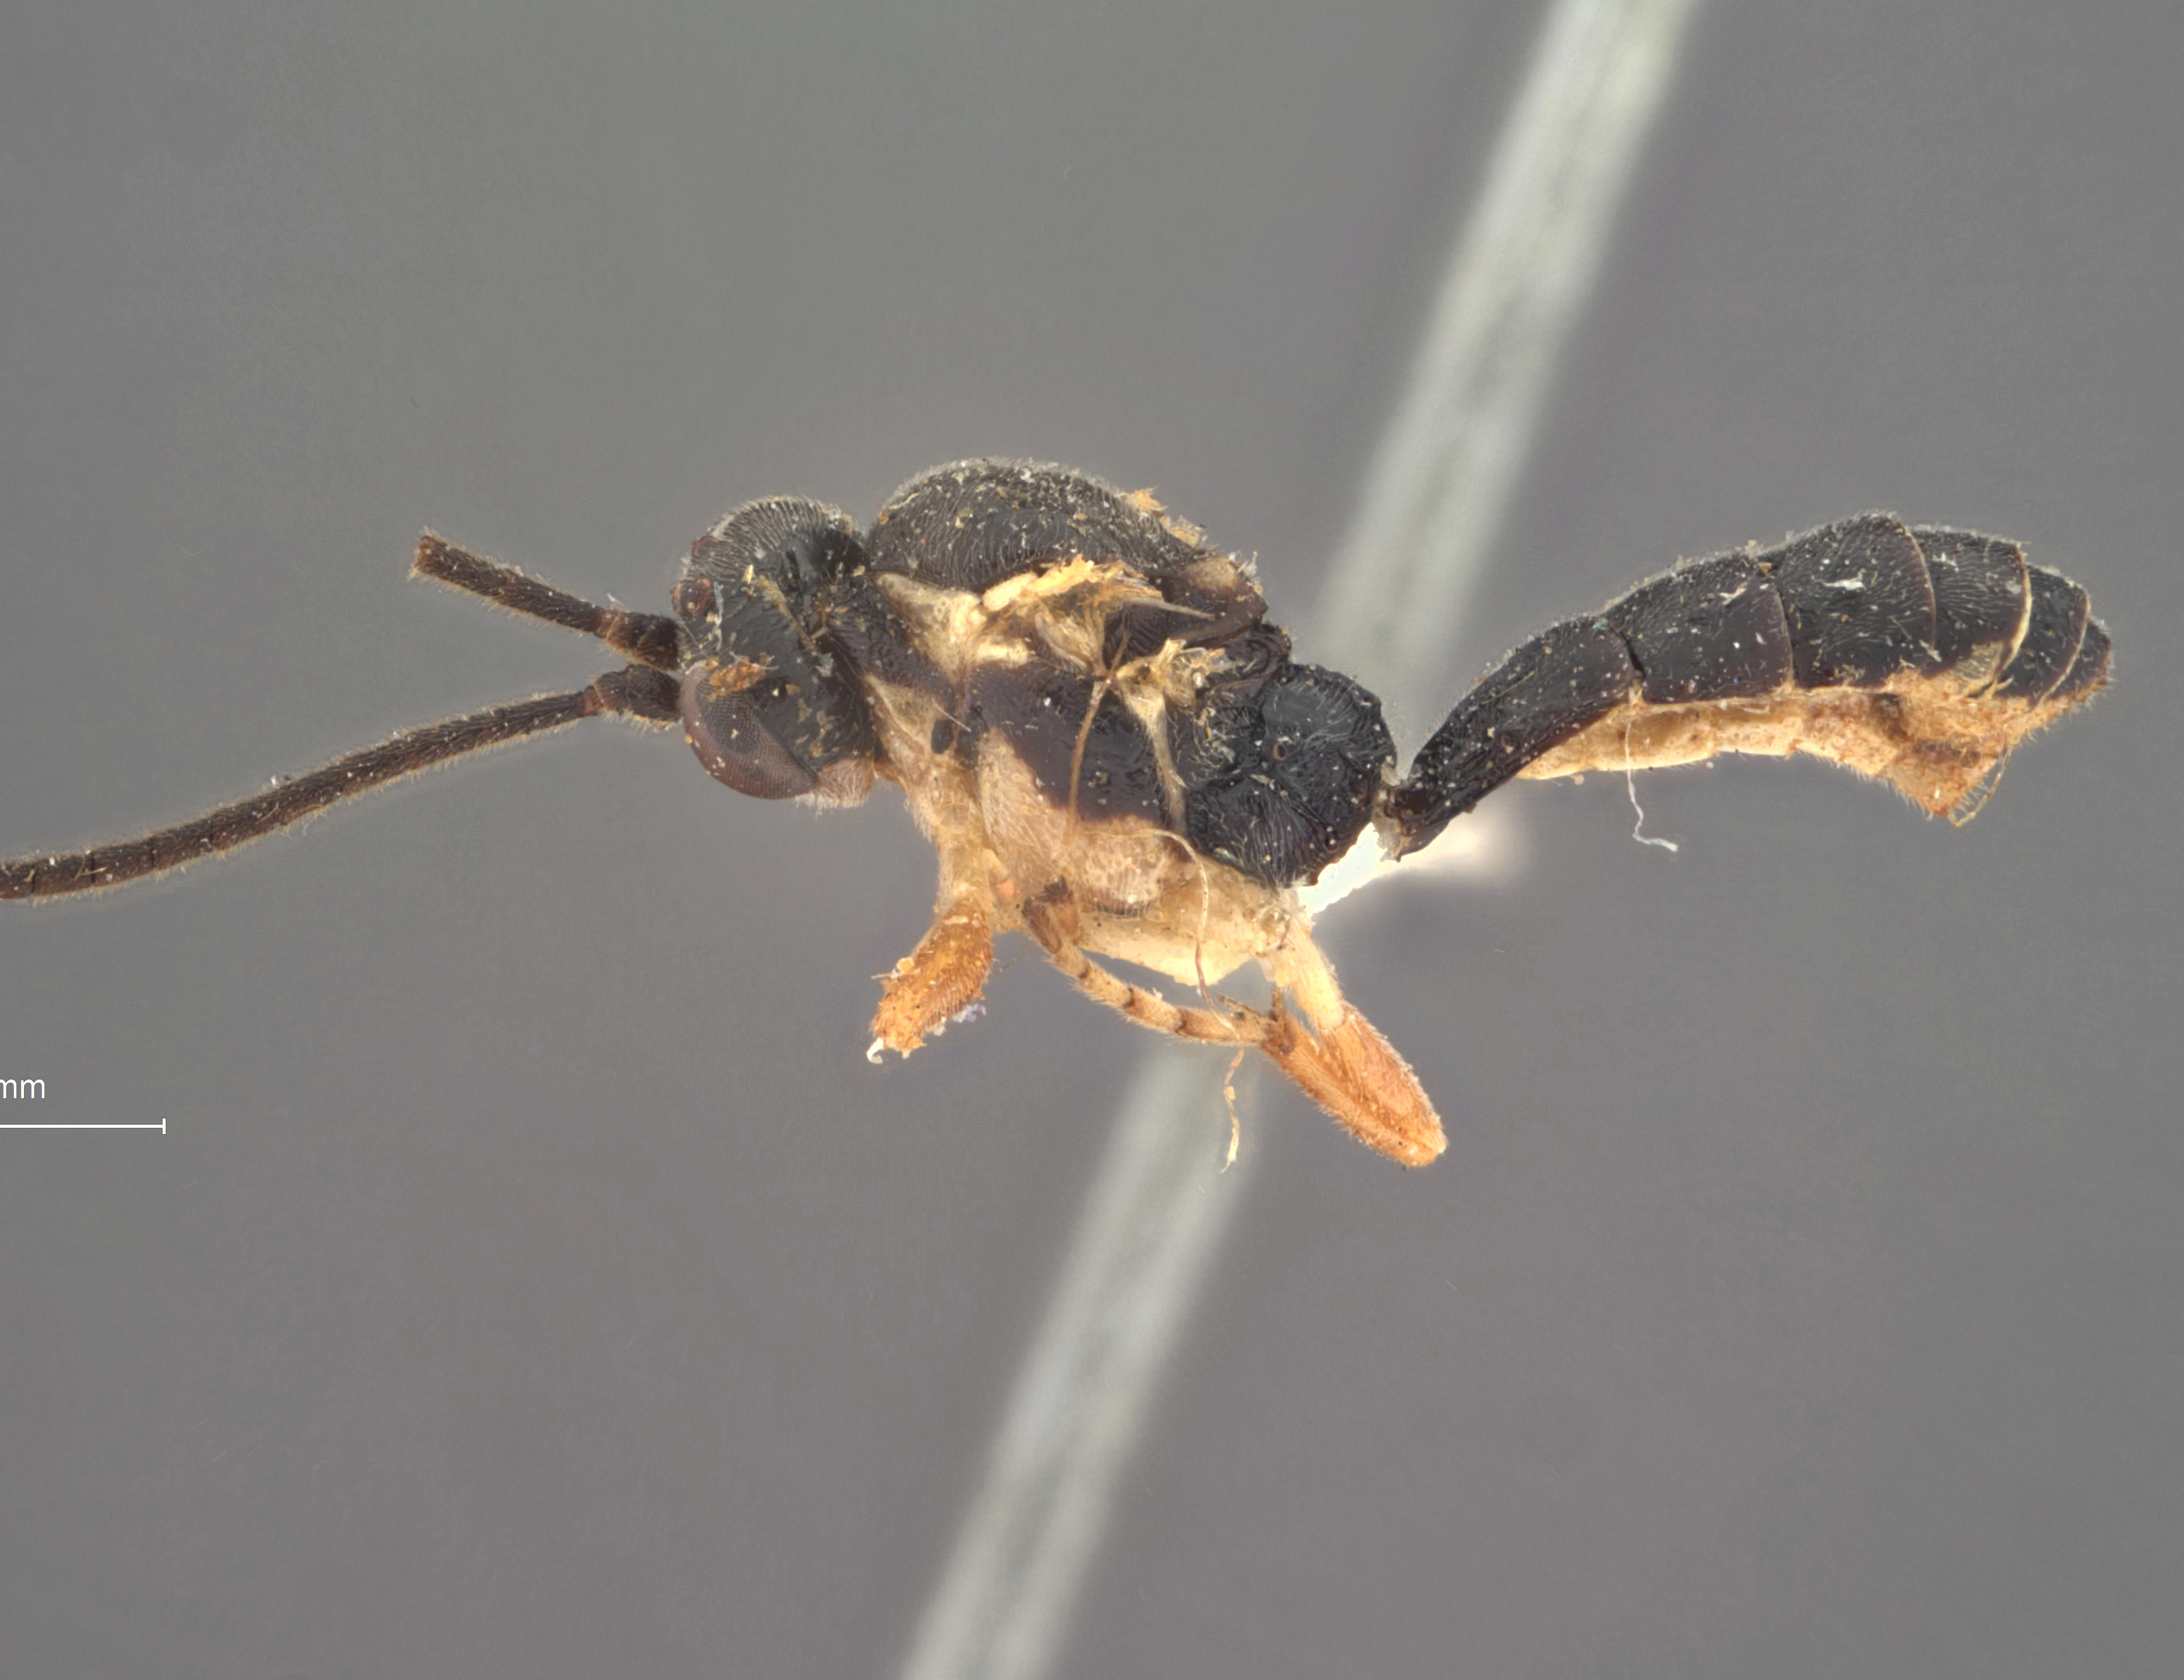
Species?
Bassus virginiensis
